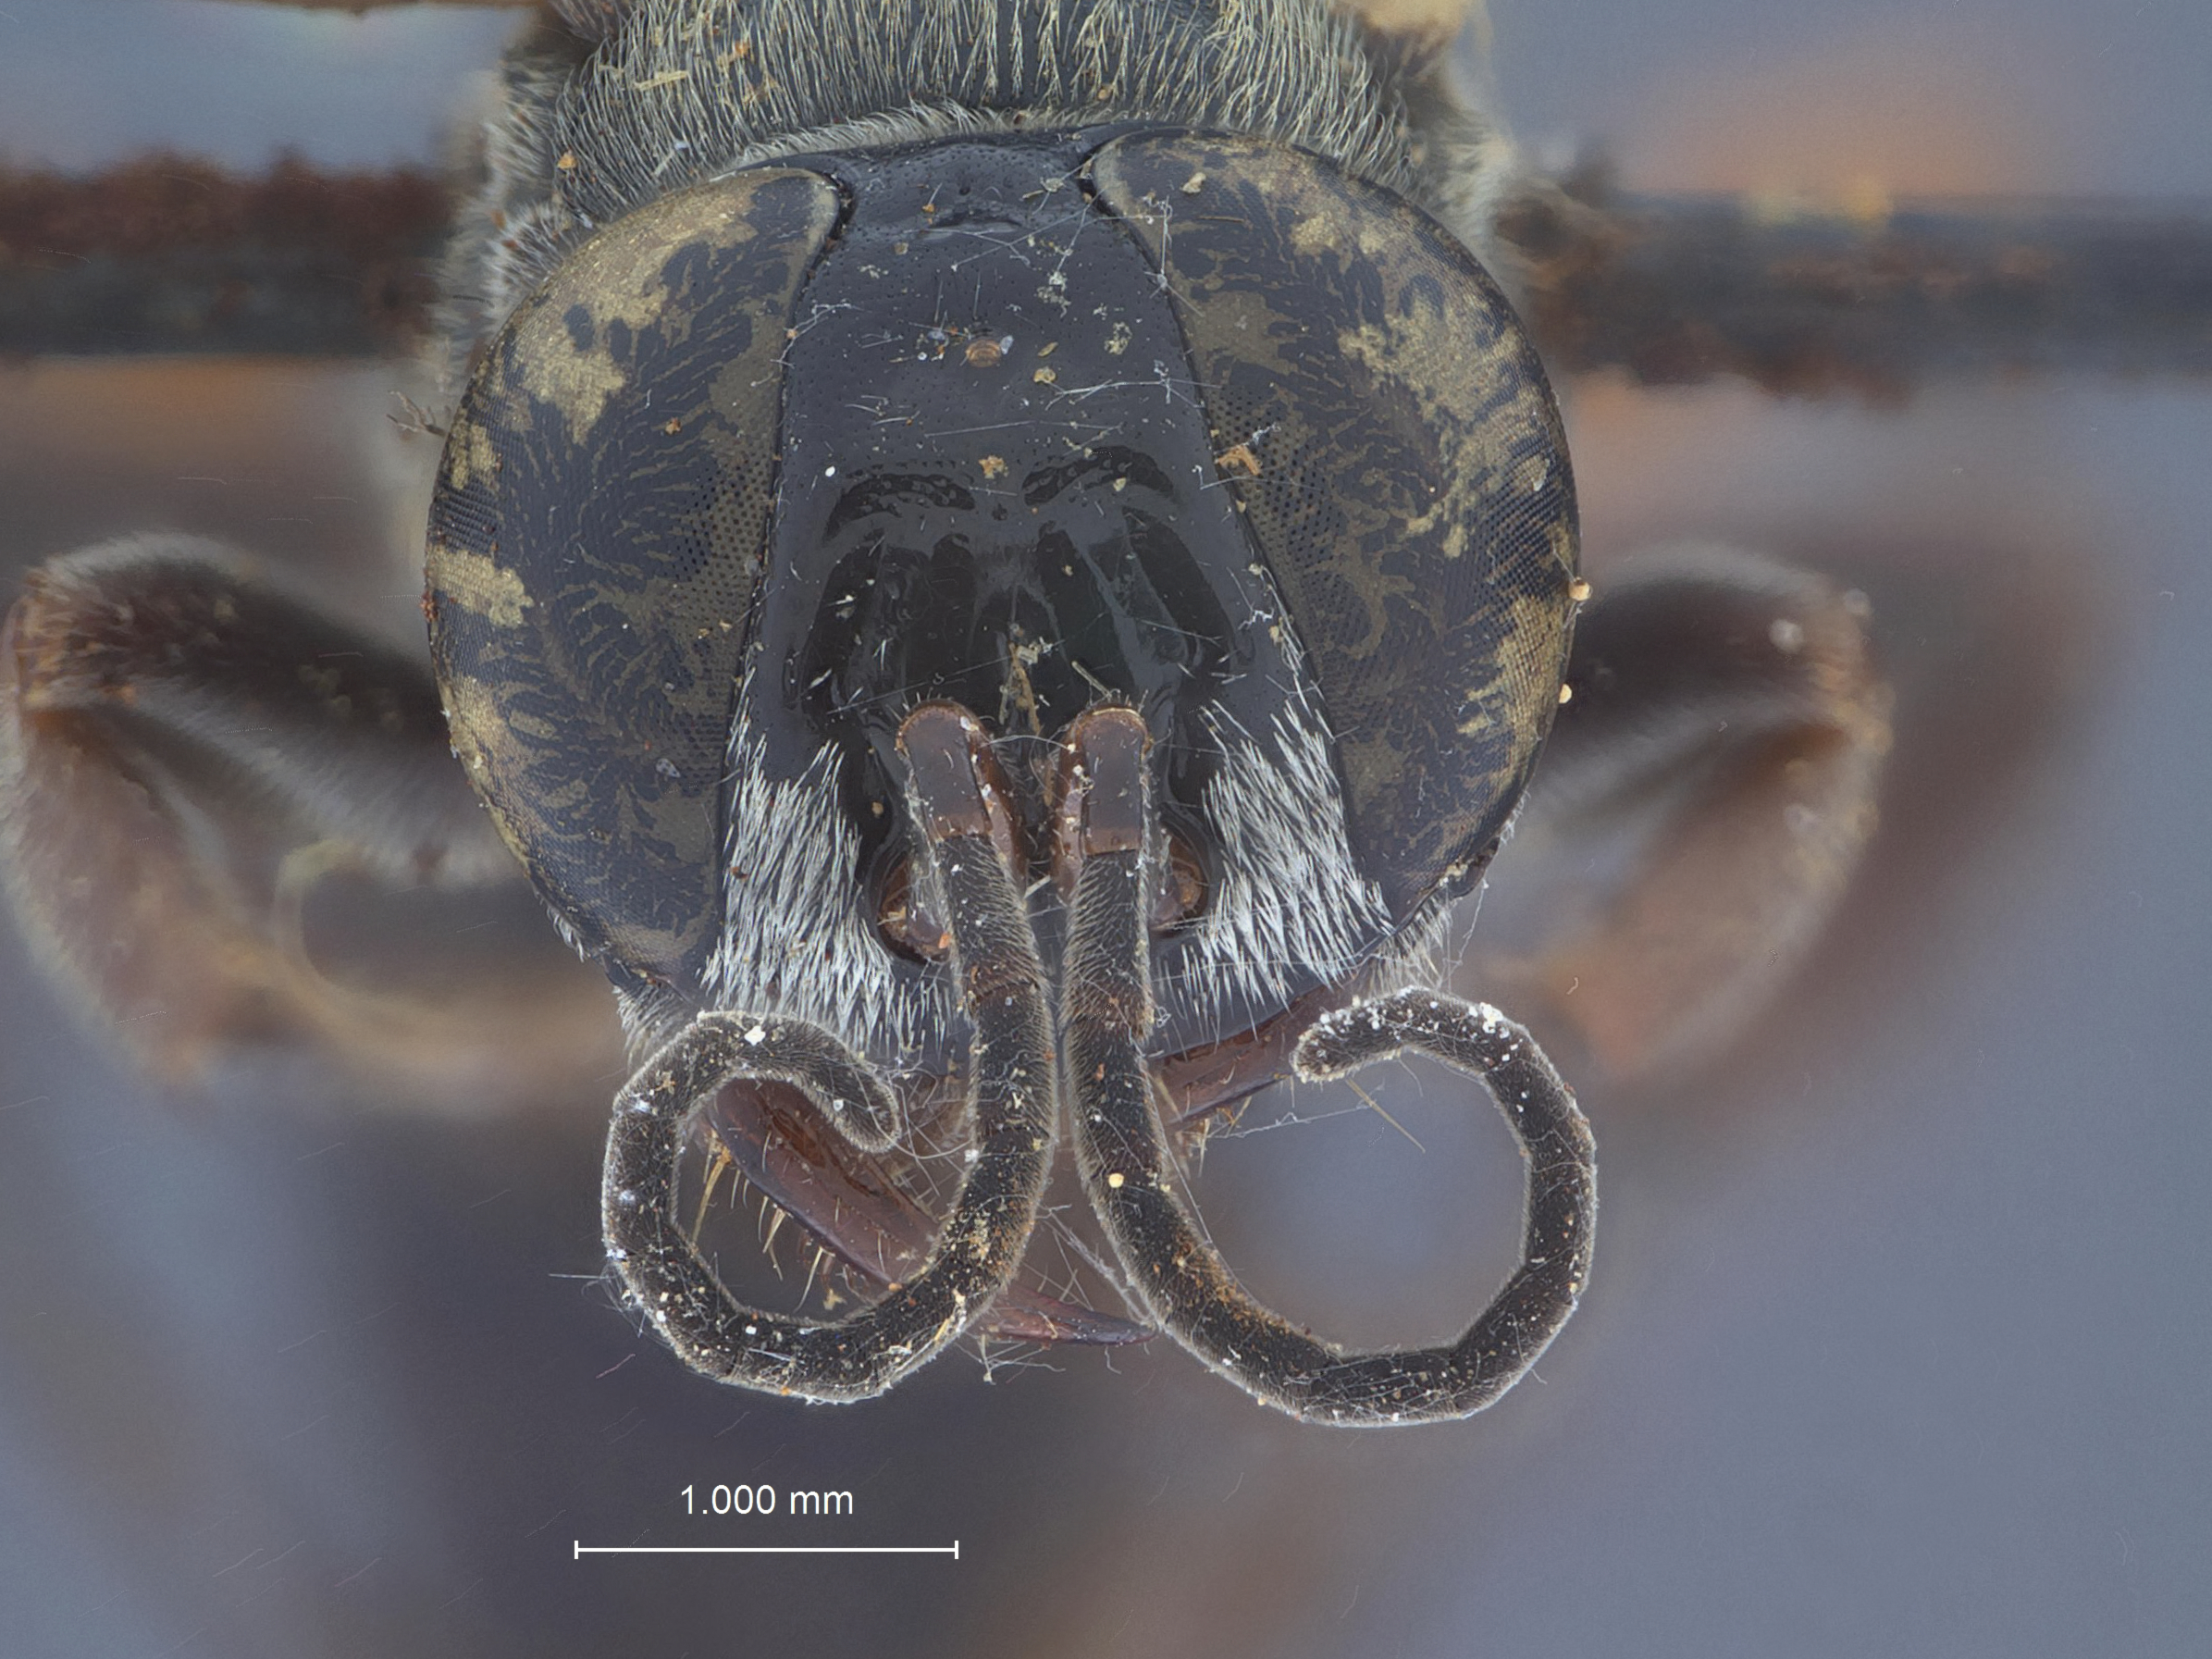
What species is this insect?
Larra vechti
